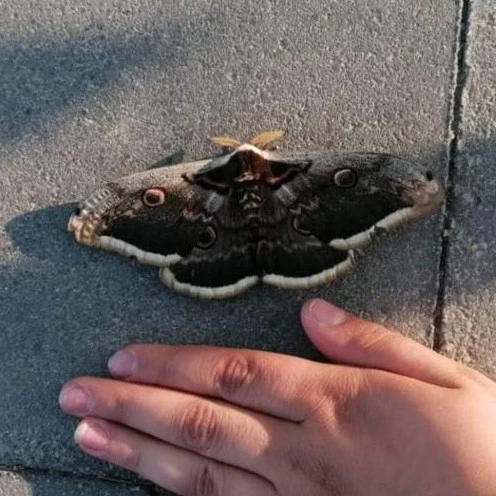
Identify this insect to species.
Saturnia pyri
